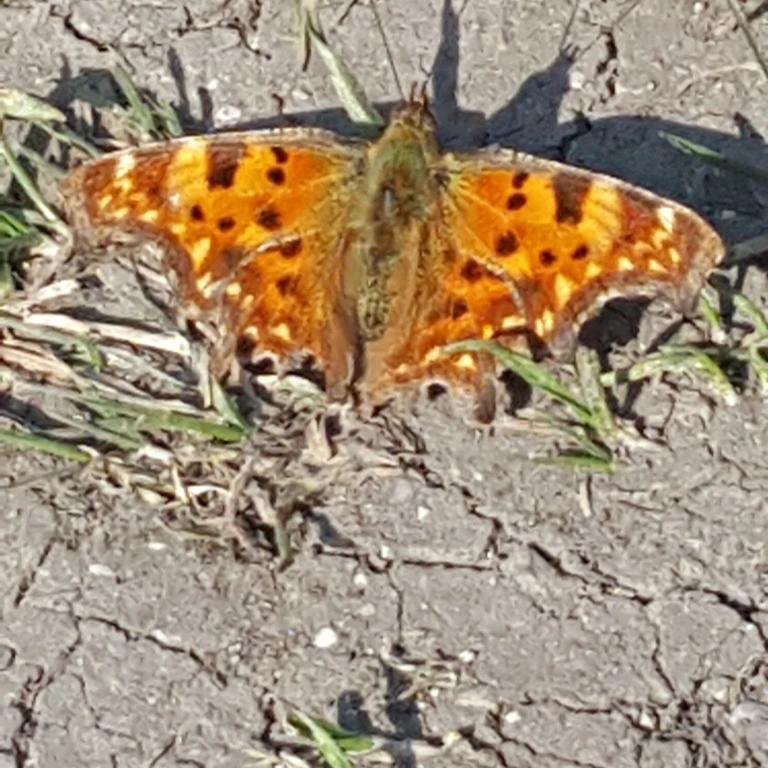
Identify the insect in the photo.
Polygonia c-album
